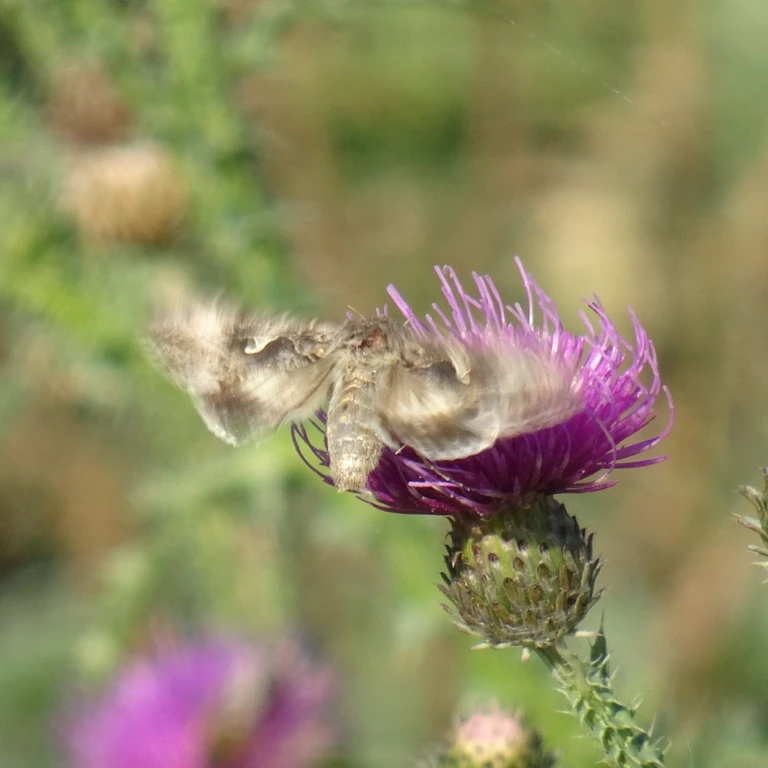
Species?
Autographa gamma
